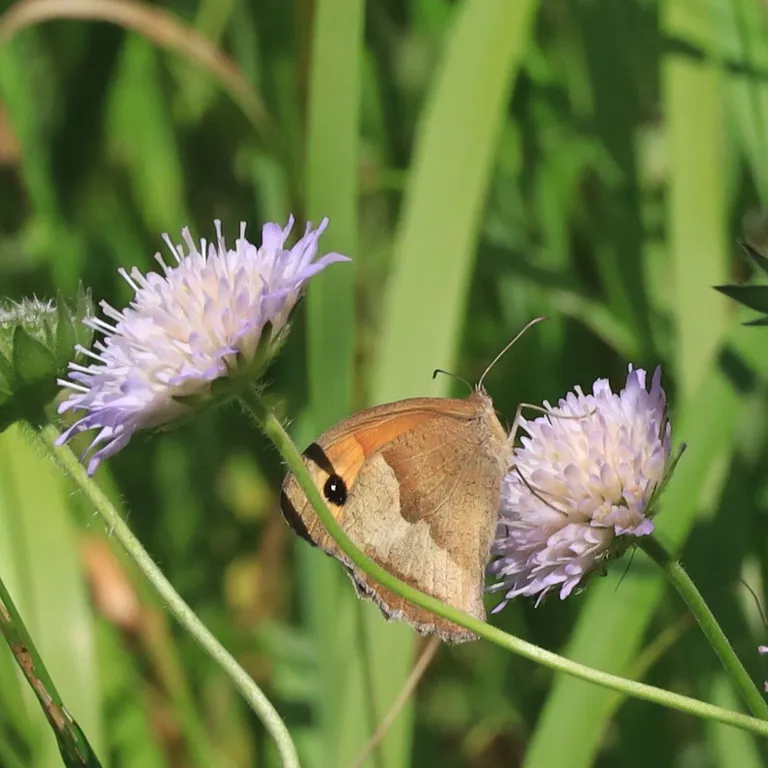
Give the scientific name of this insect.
Maniola jurtina
